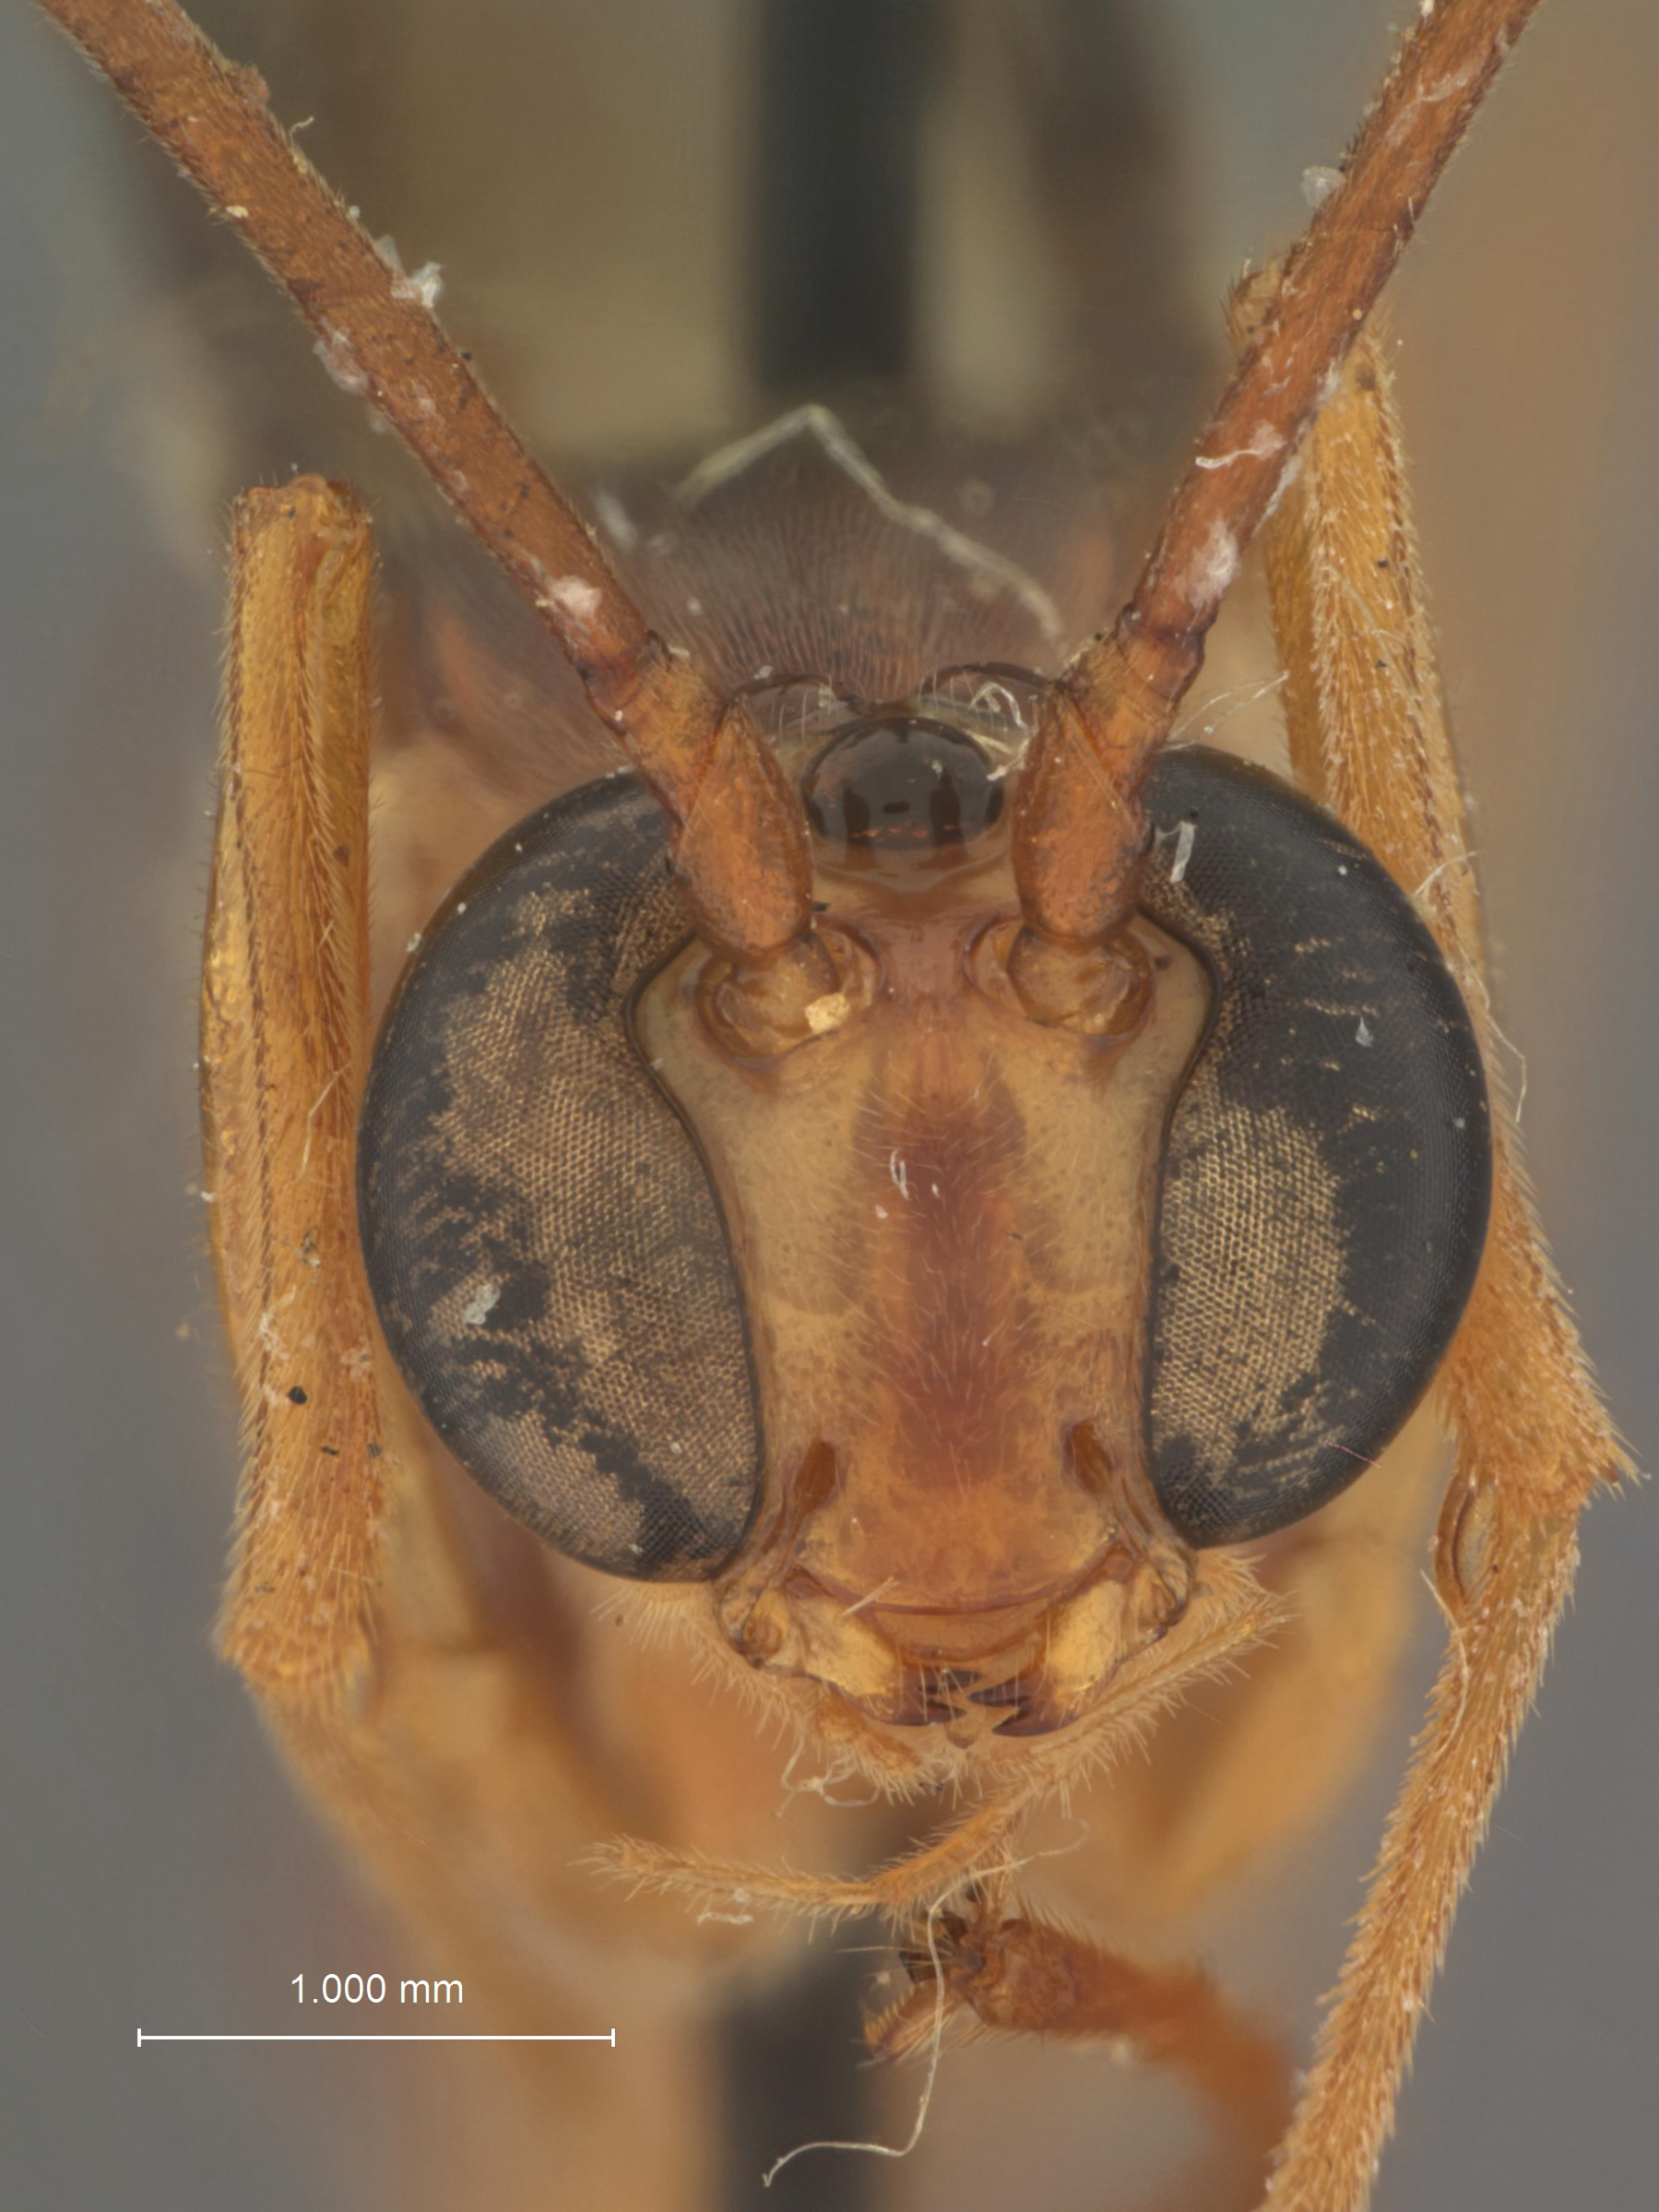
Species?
Enicospilus mythrus
